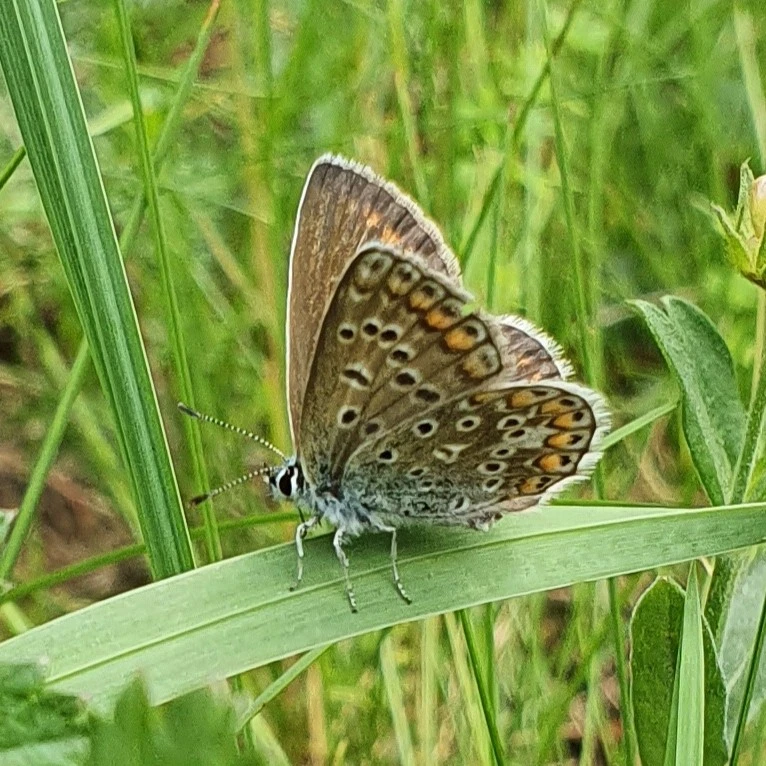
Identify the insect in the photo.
Polyommatus icarus
